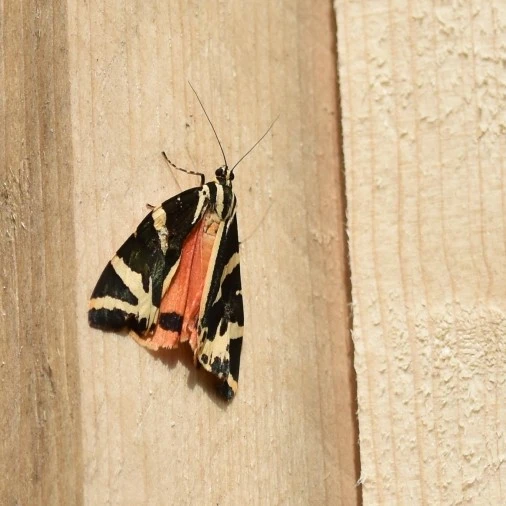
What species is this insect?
Euplagia quadripunctaria
